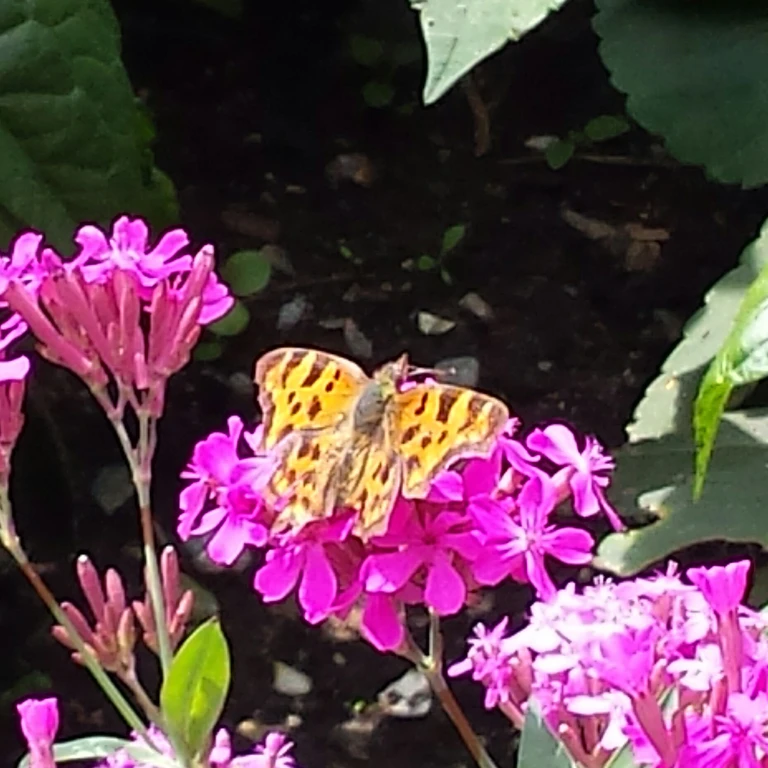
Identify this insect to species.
Polygonia c-album
